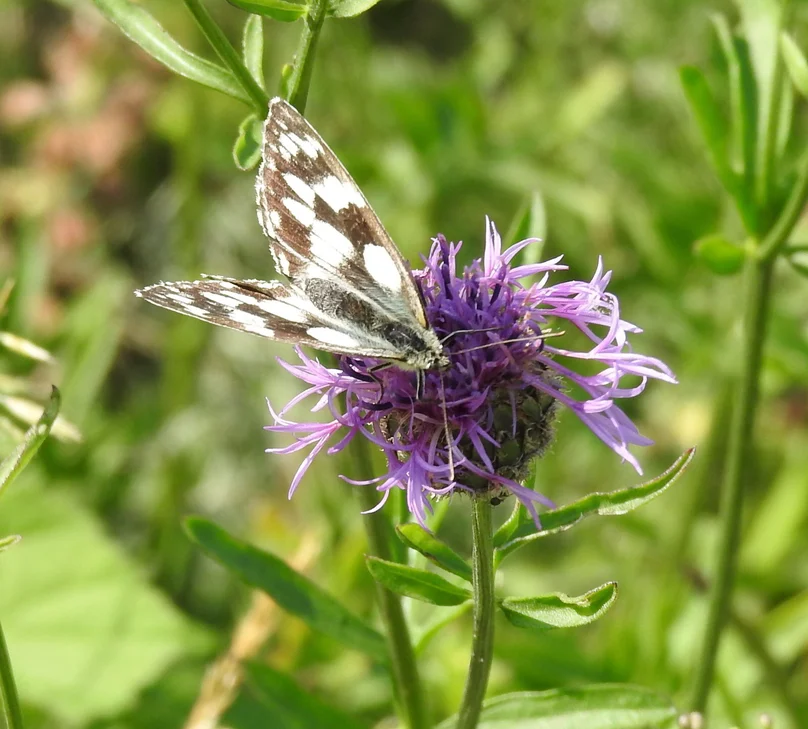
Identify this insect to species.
Melanargia galathea
